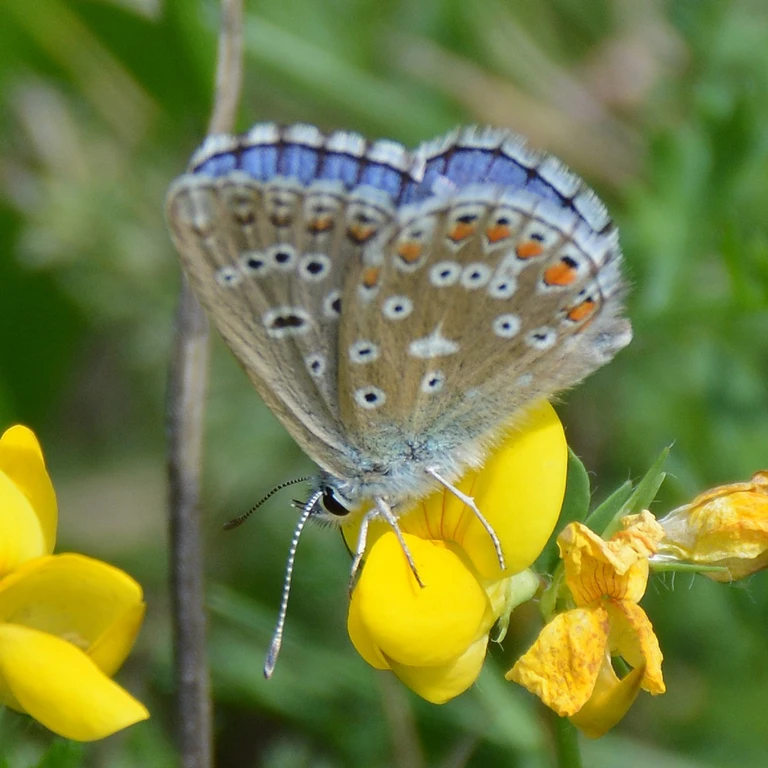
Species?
Lysandra bellargus
